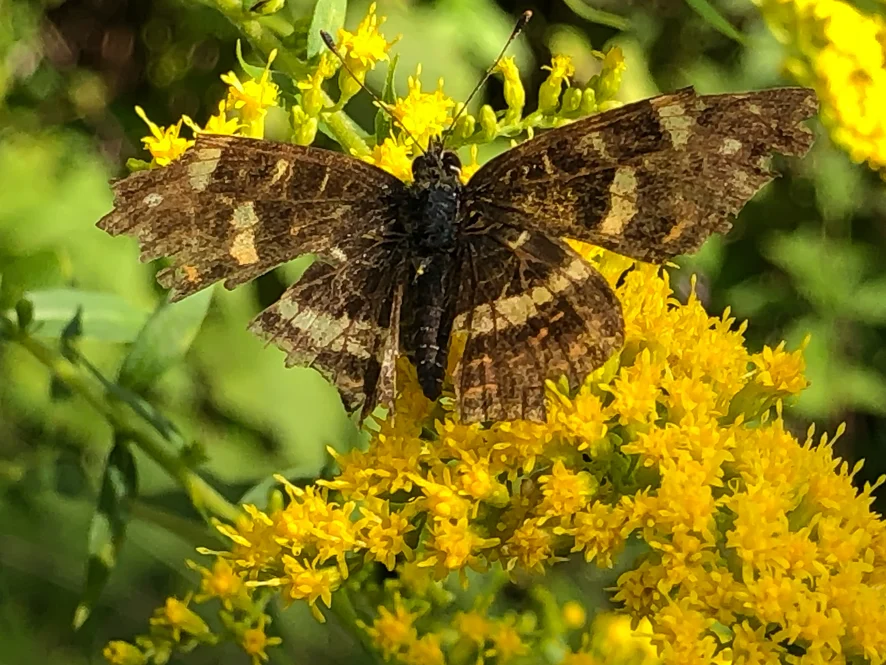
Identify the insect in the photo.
Araschnia levana
